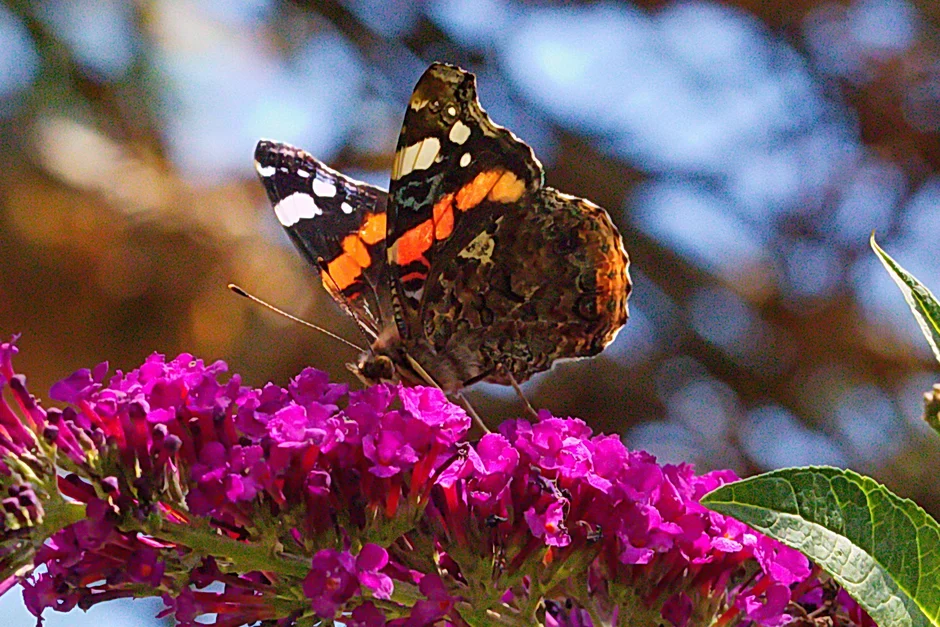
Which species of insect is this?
Vanessa atalanta
